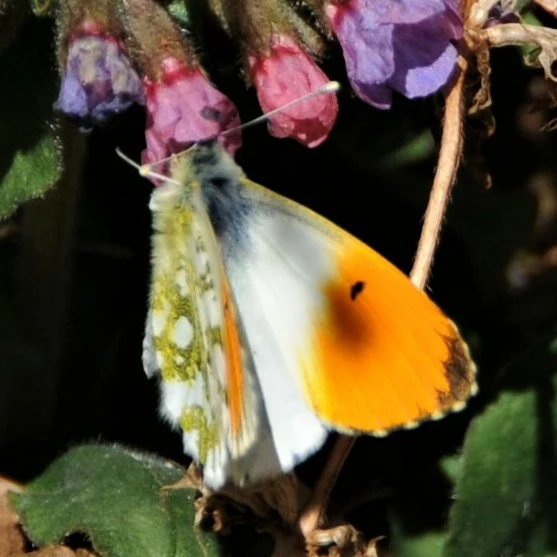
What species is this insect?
Anthocharis cardamines
